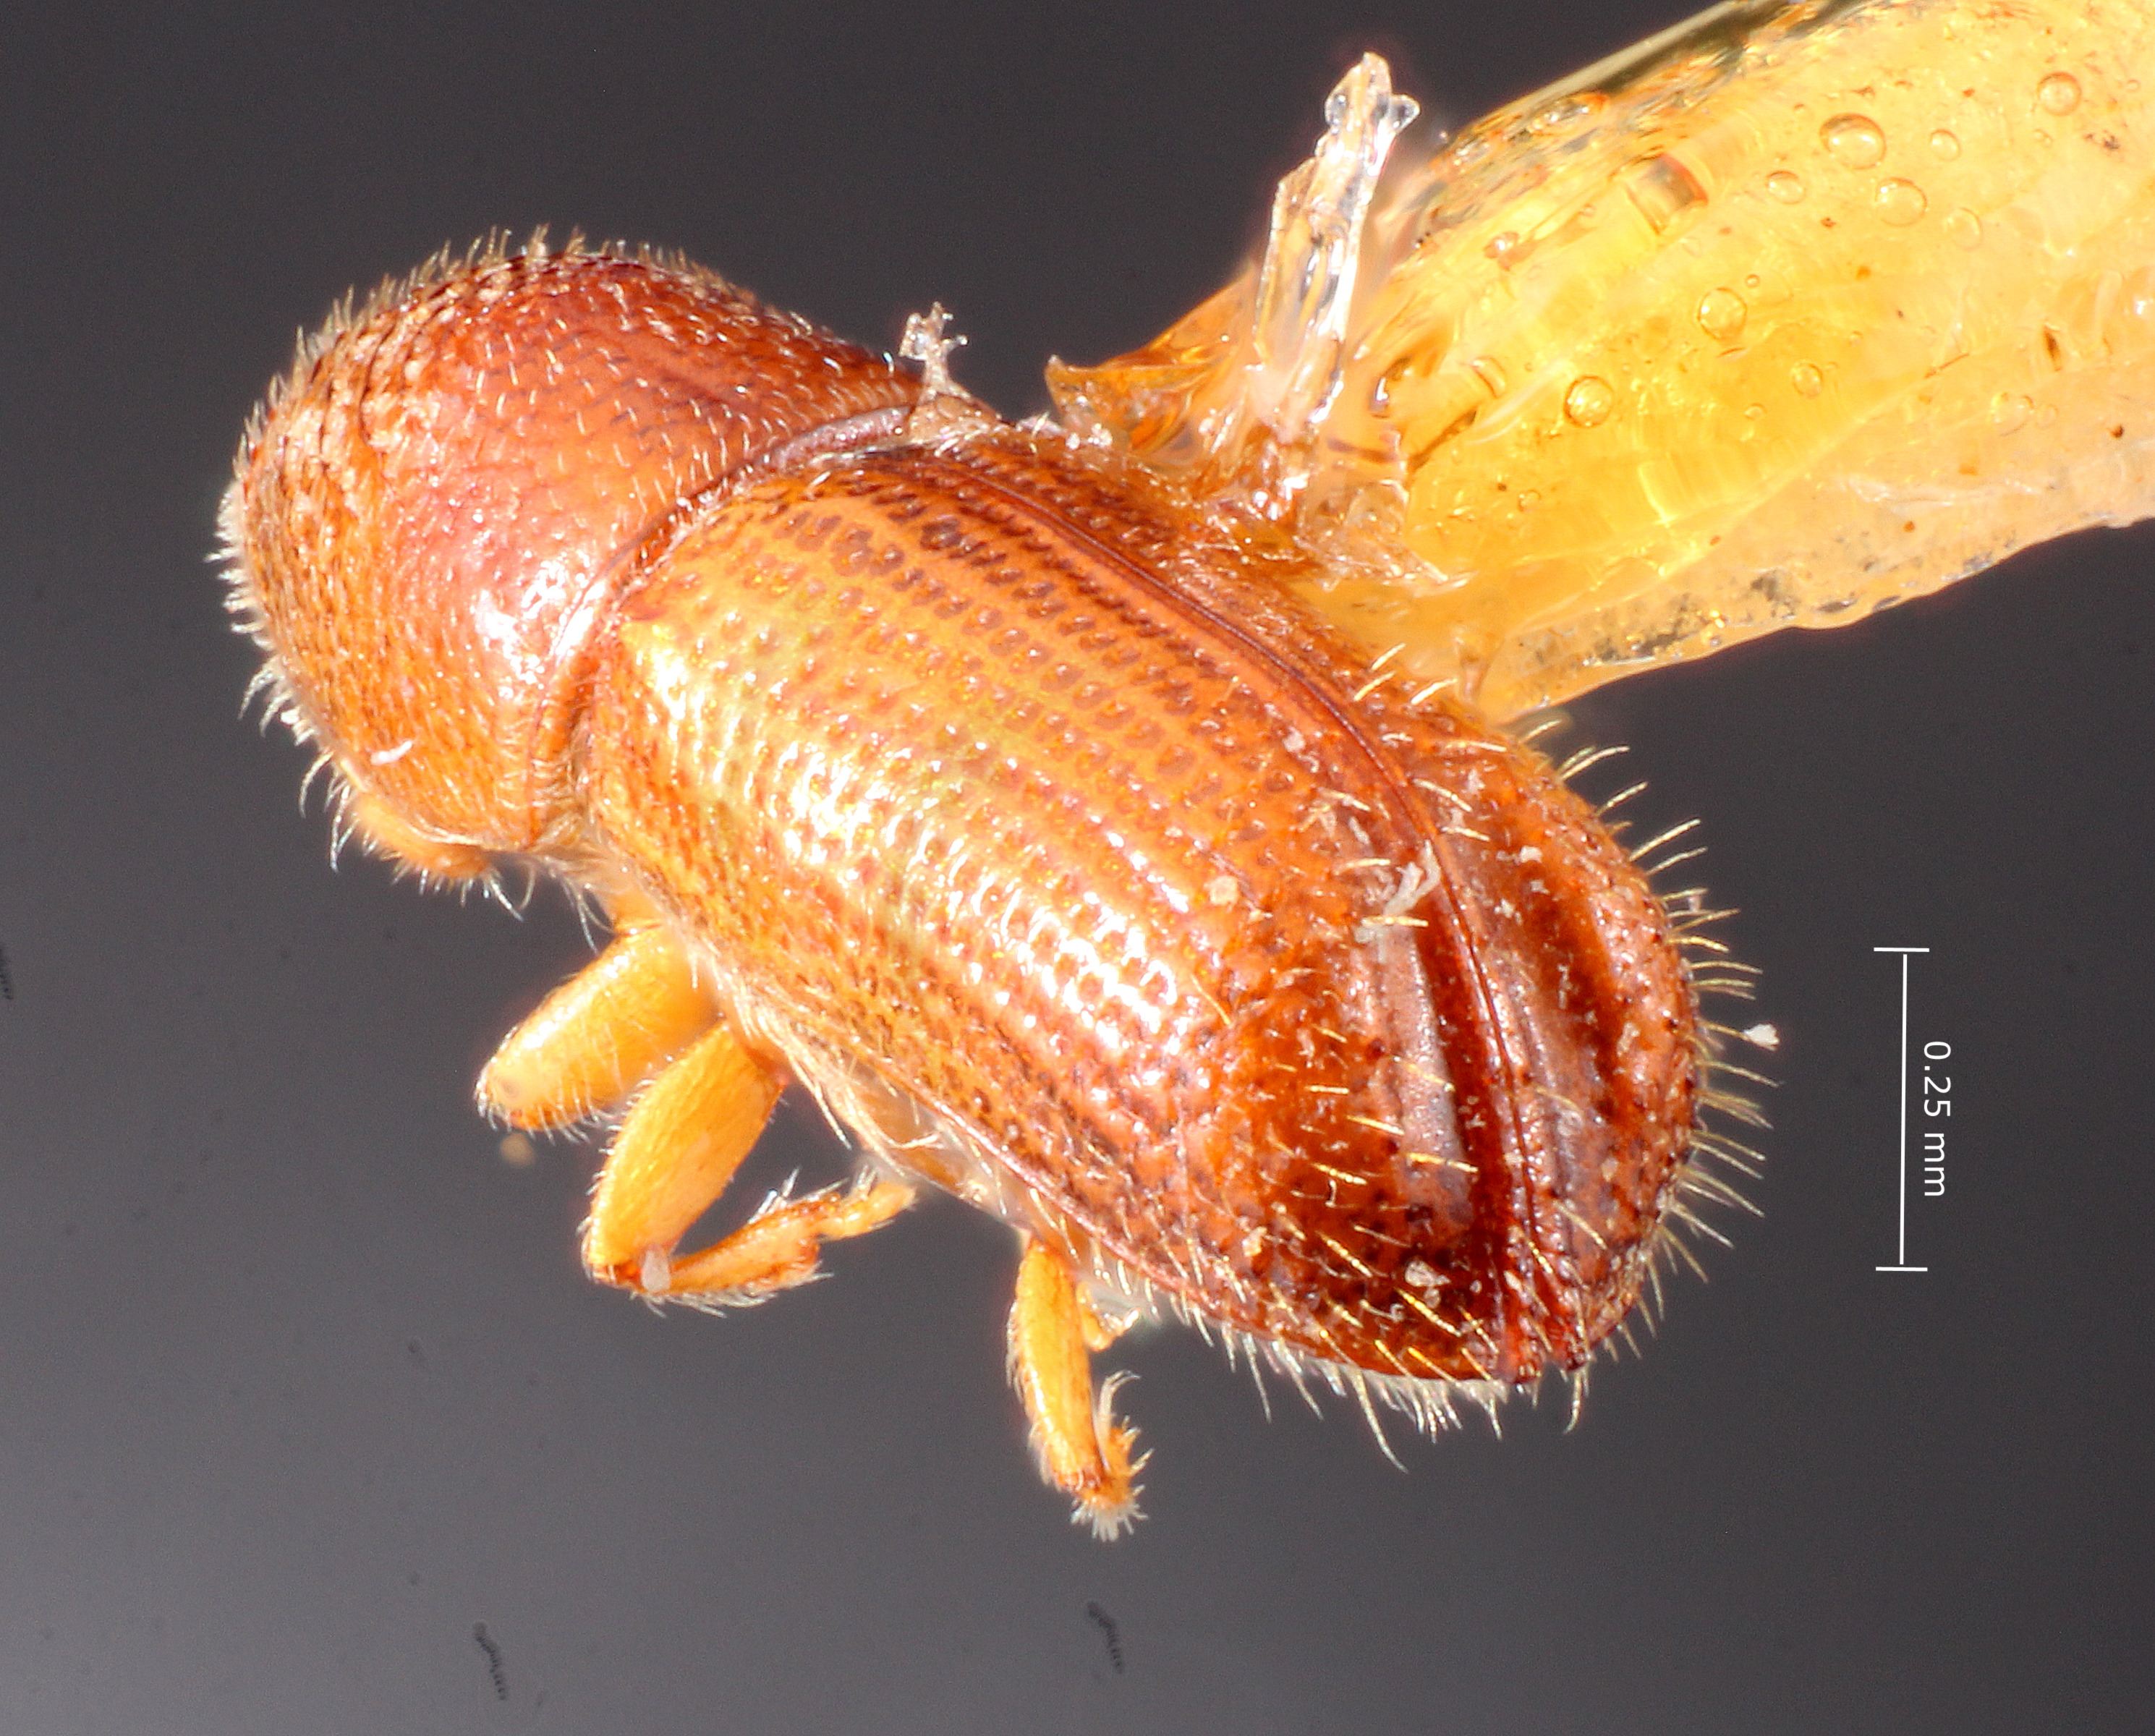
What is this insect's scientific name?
Pityophthorus coronarius
